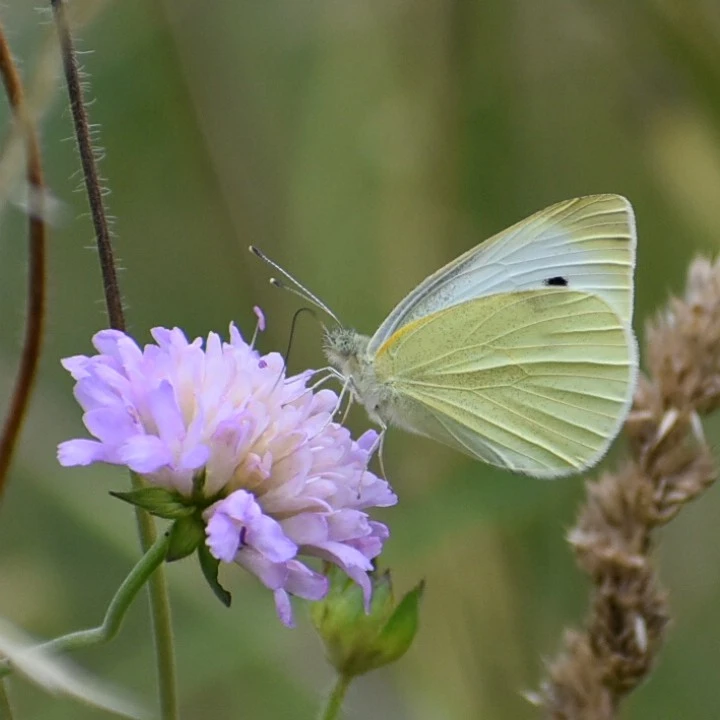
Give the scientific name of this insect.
Pieris brassicae
